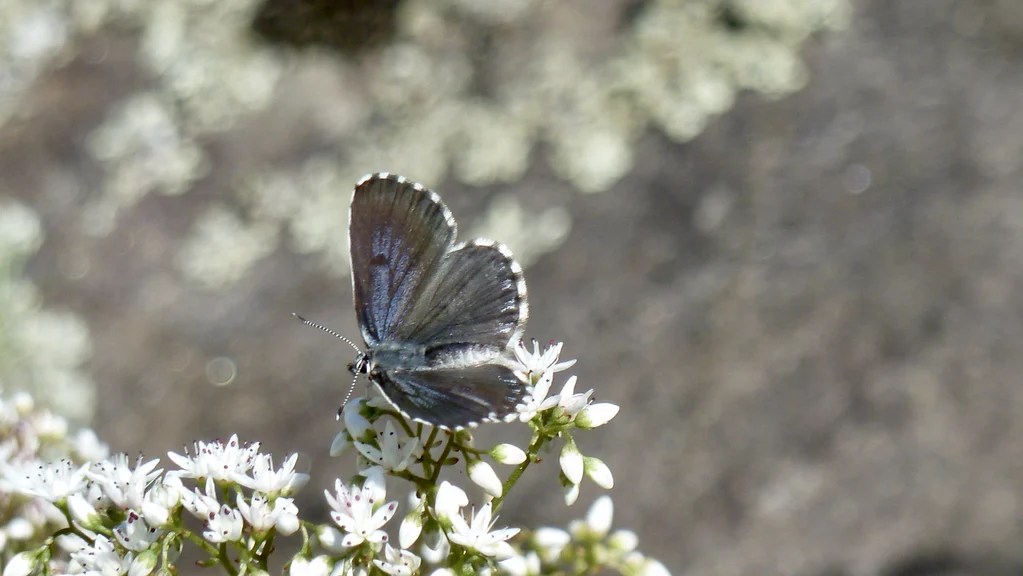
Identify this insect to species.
Scolitantides orion
